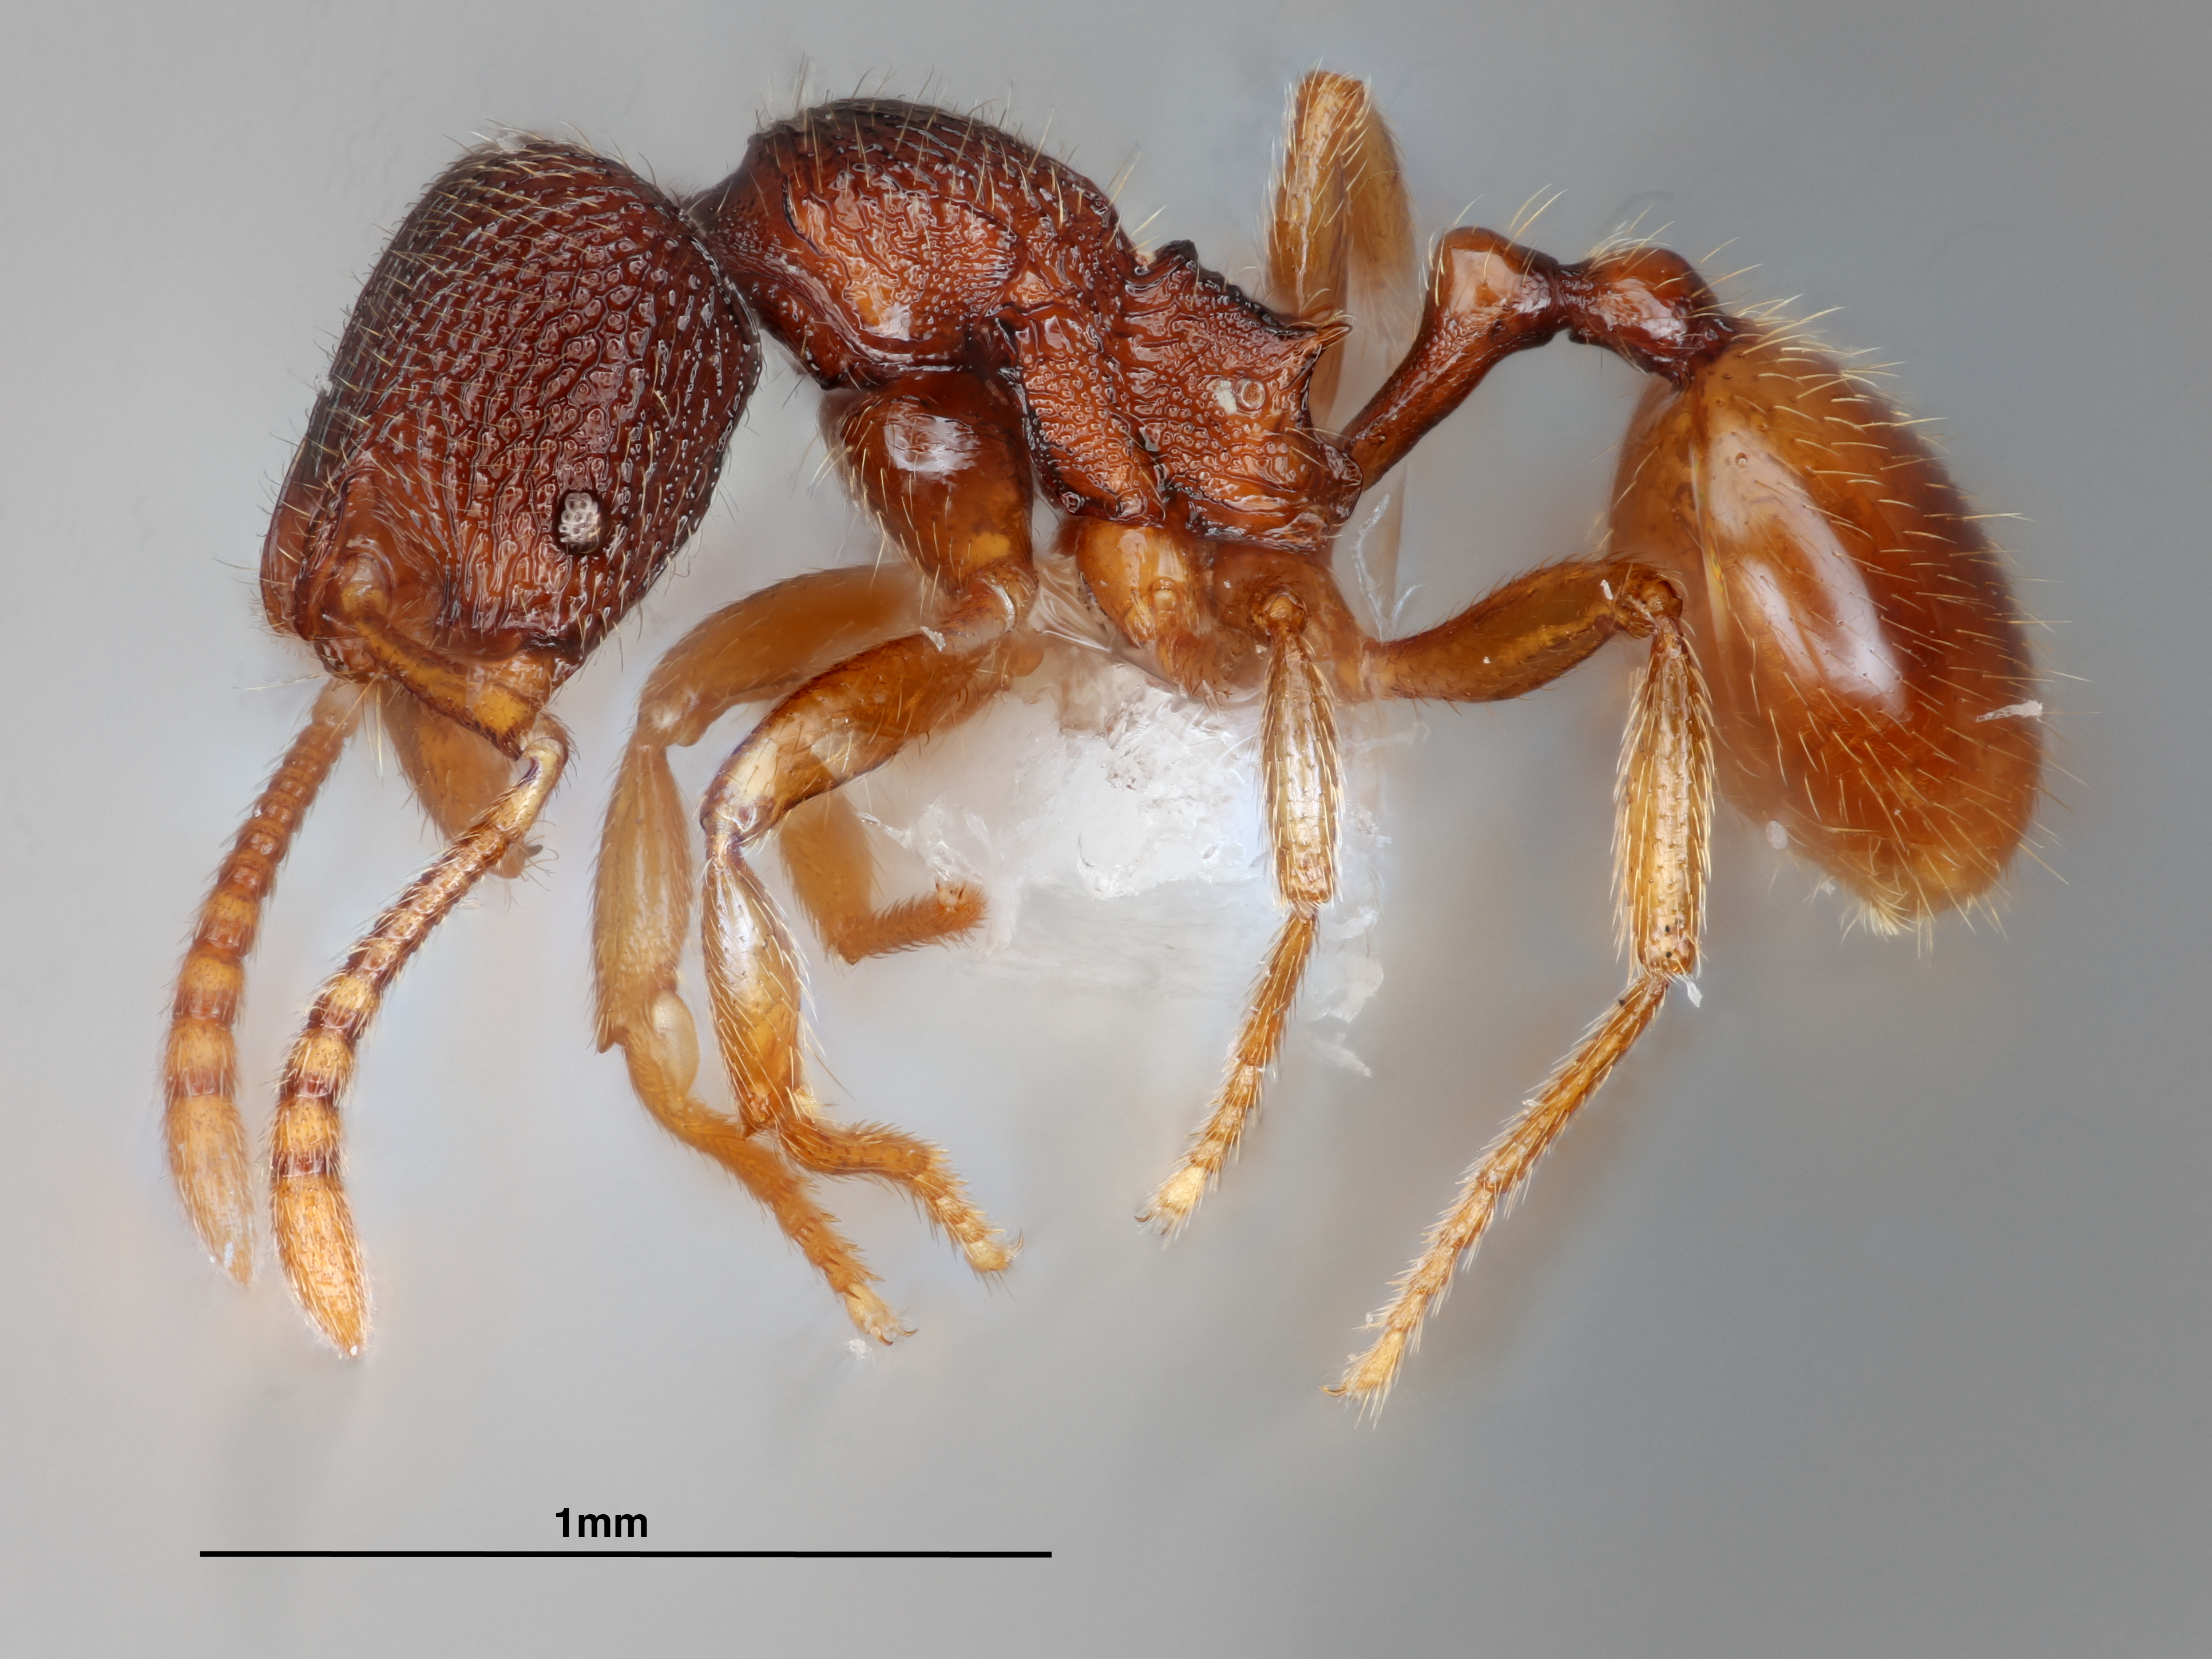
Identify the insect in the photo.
Stenamma hojarasca
